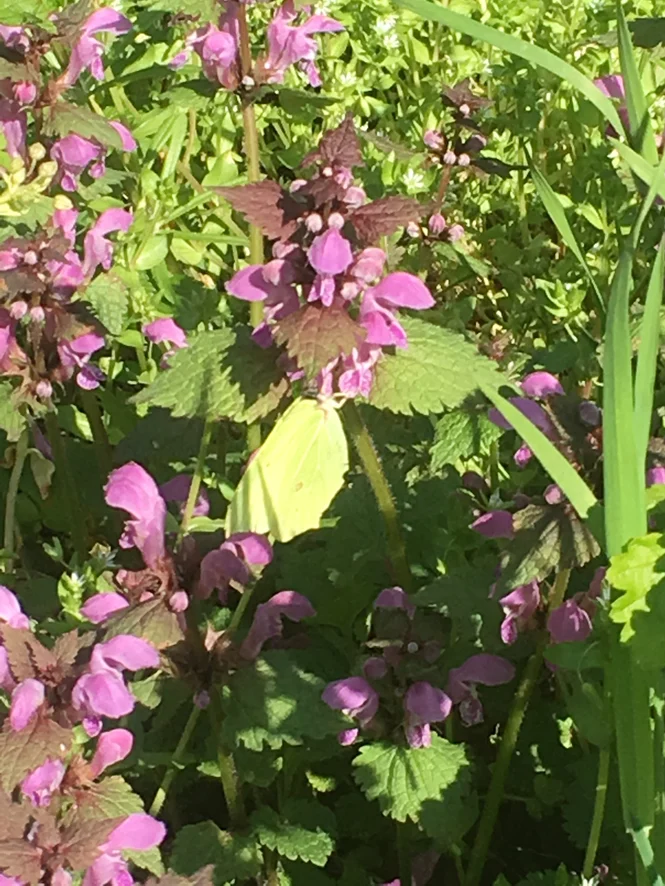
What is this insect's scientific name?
Gonepteryx rhamni
